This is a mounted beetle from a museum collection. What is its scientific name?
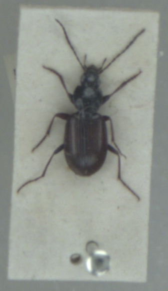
Agonum fuliginosum
